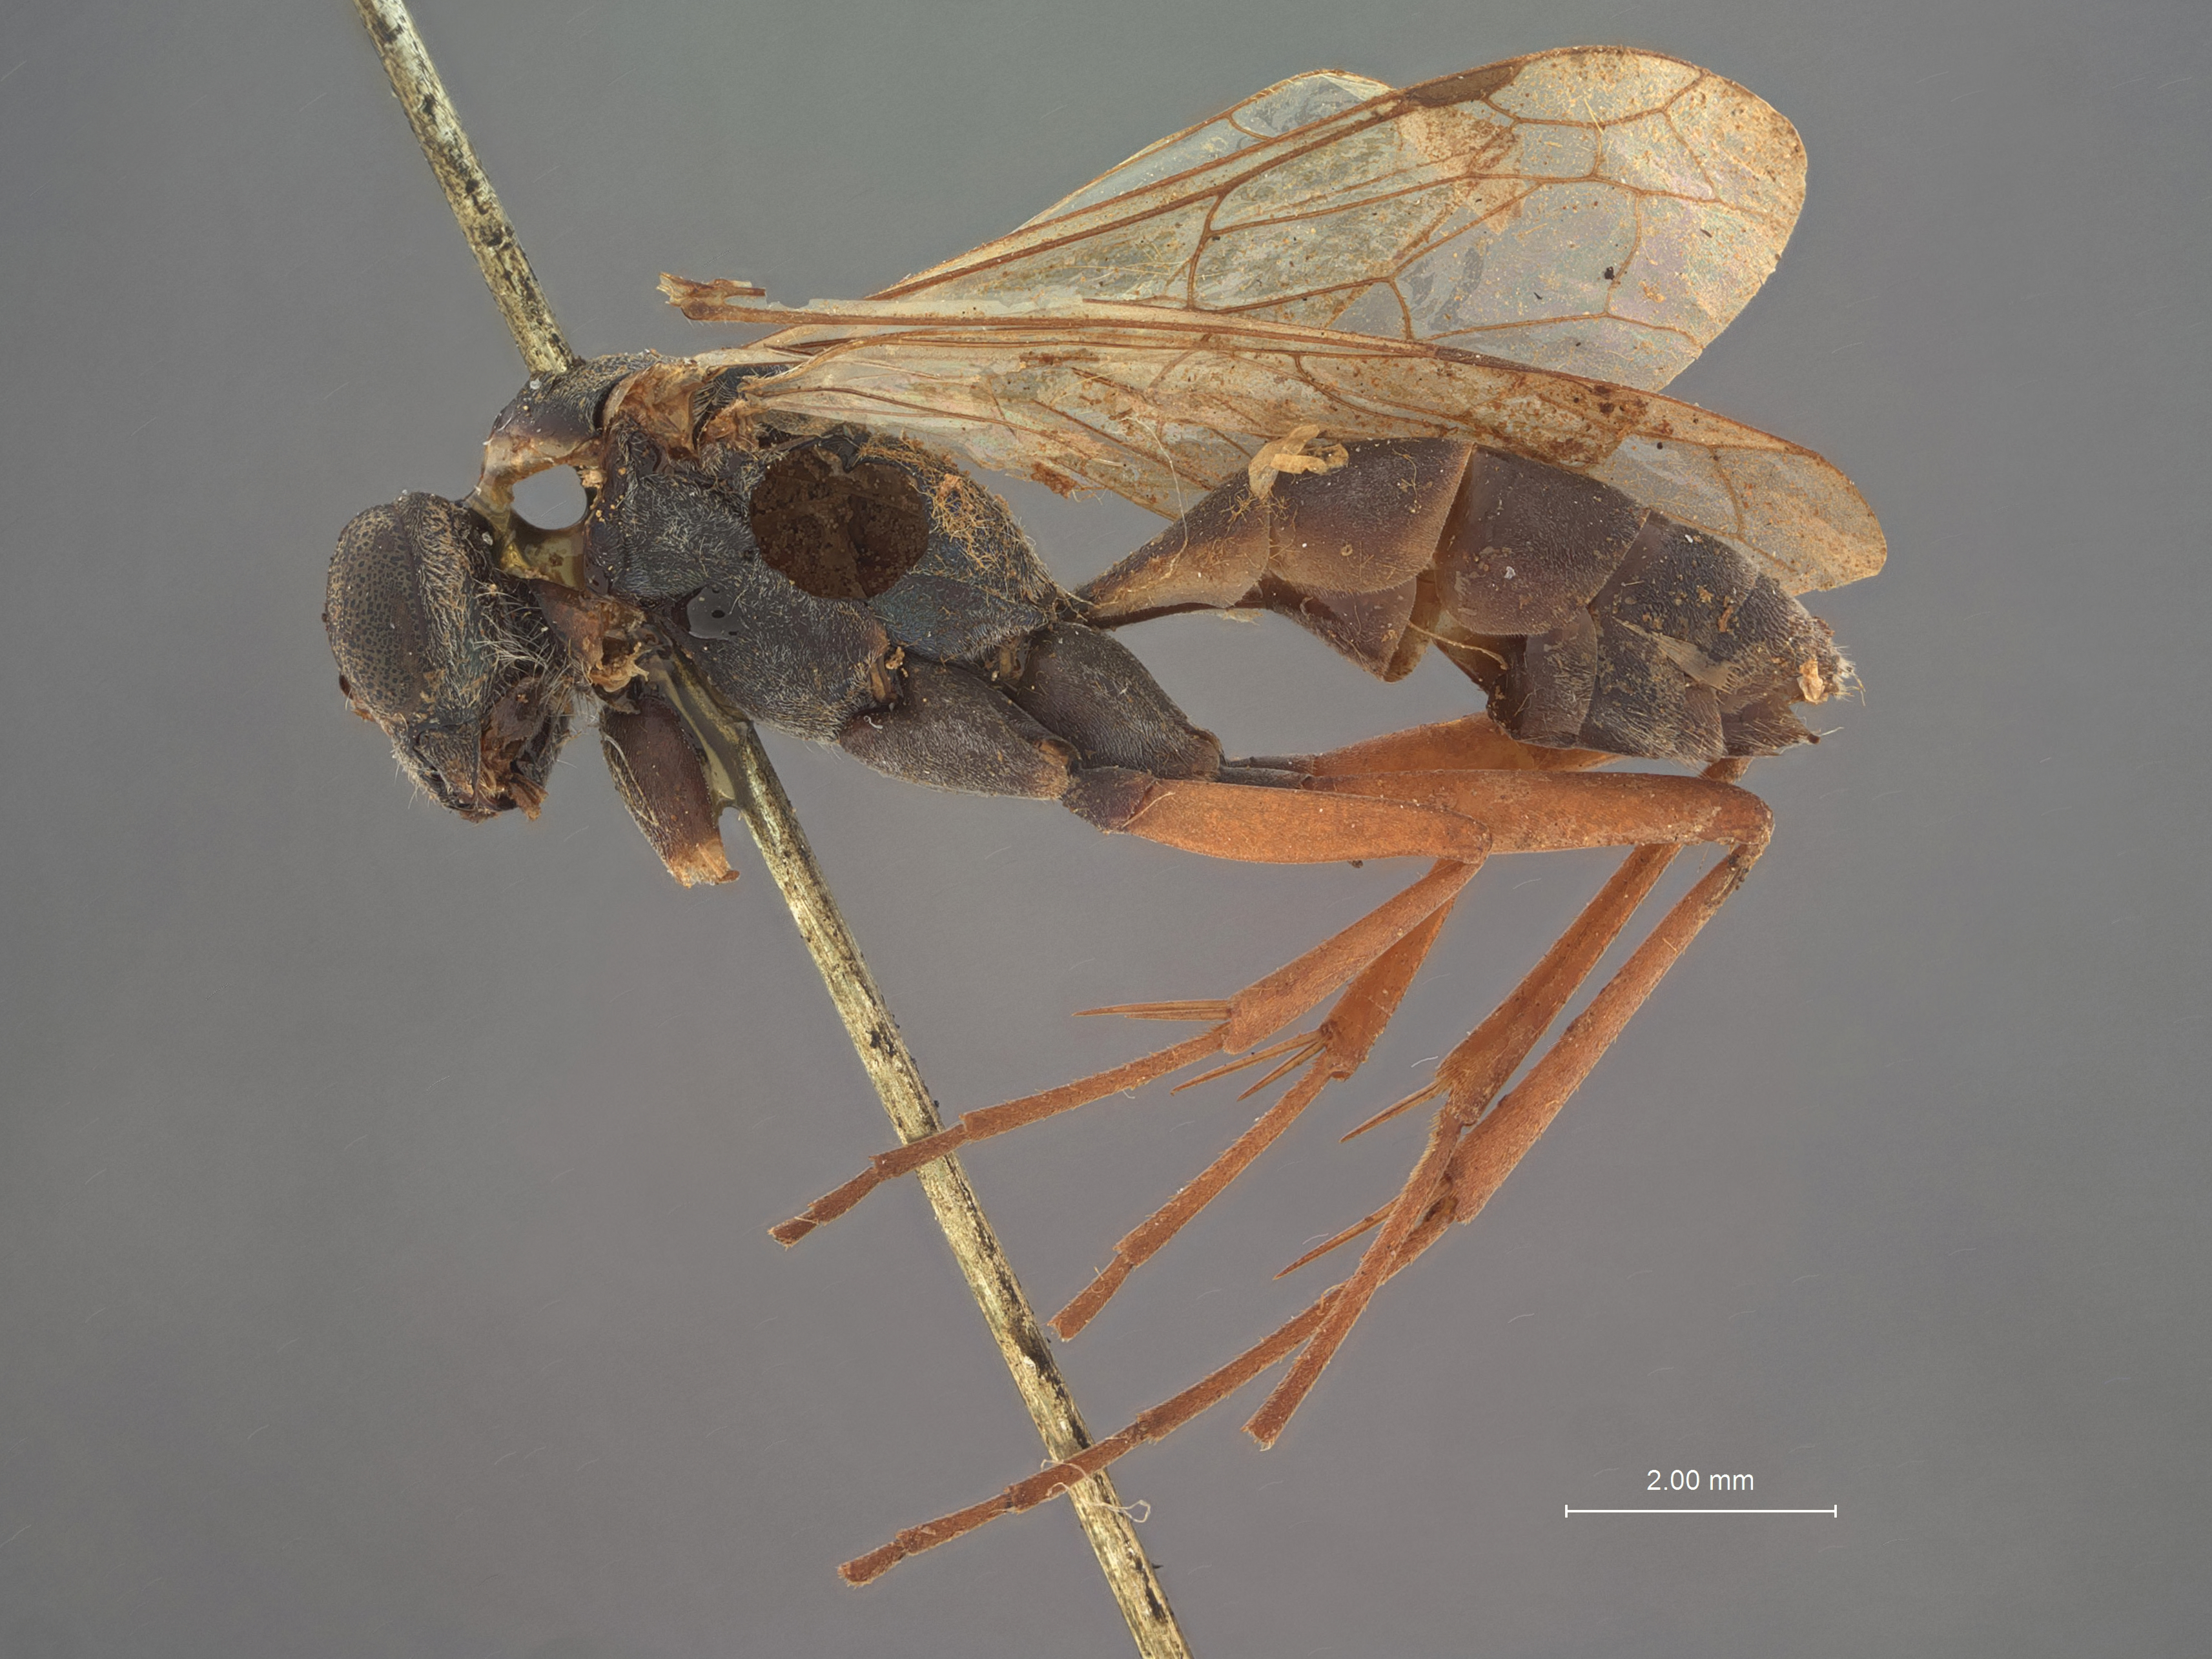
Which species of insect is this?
Auplopus gaumeri
